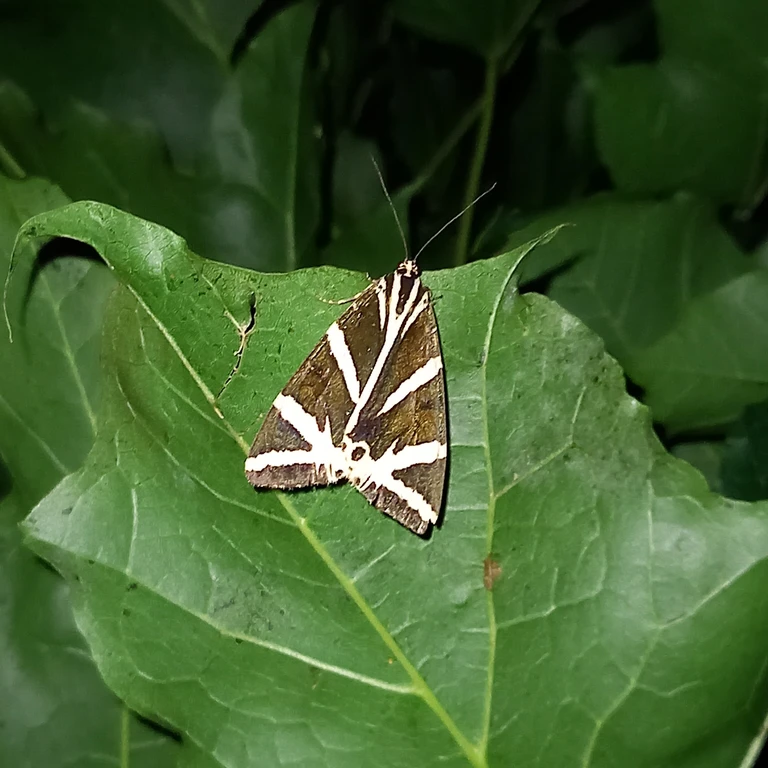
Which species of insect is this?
Euplagia quadripunctaria
